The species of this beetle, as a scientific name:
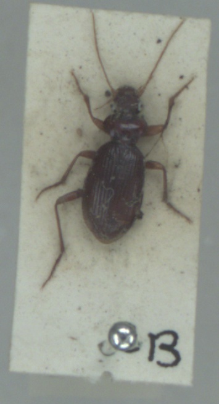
Leistus ferrugineus
